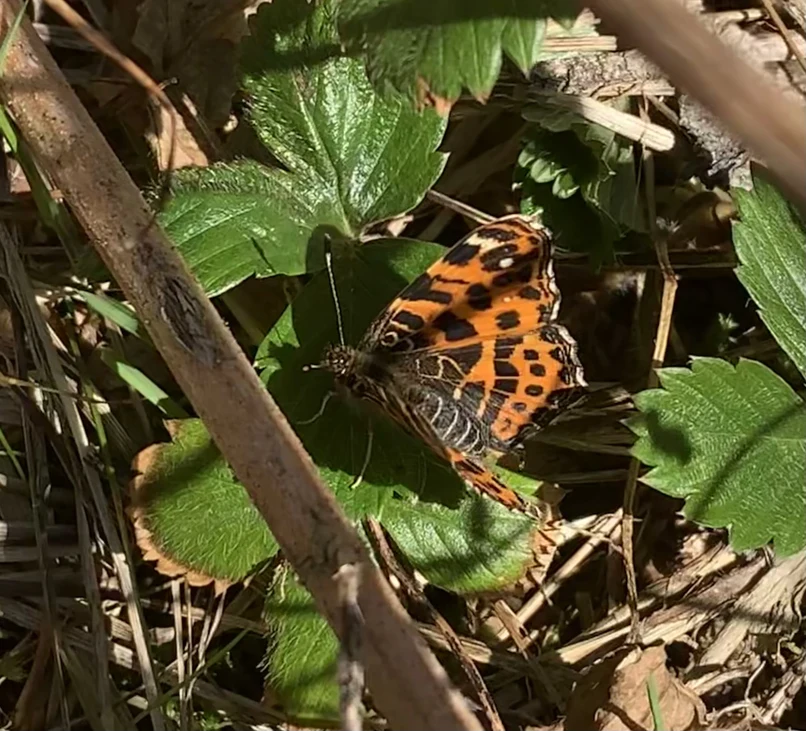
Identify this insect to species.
Araschnia levana
